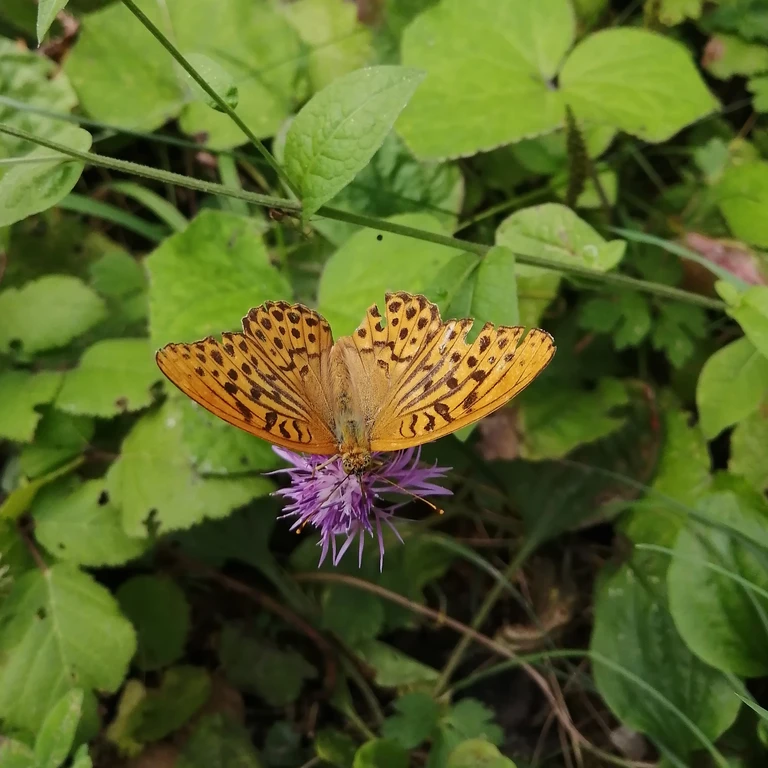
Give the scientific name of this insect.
Argynnis paphia
